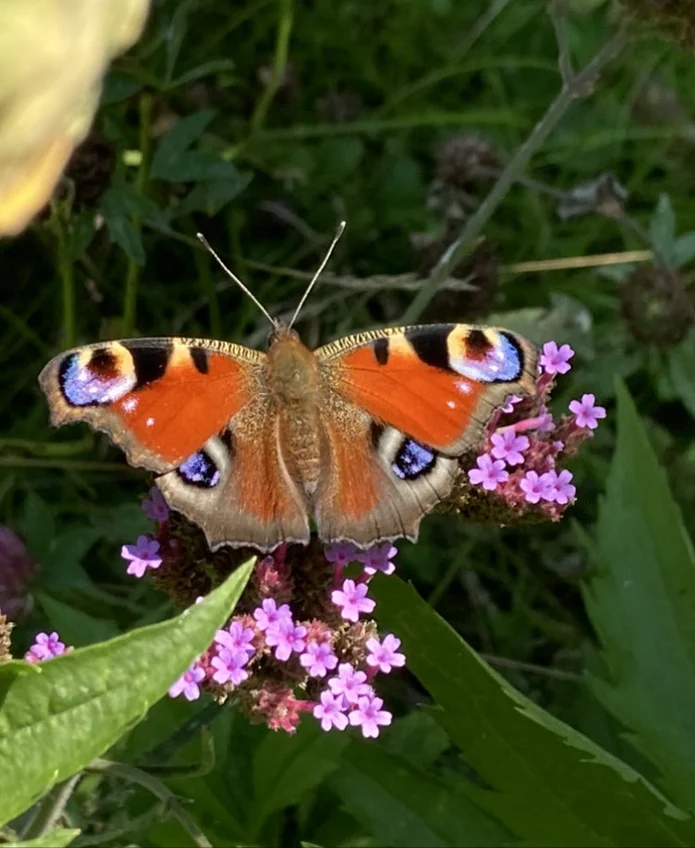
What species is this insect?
Aglais io
